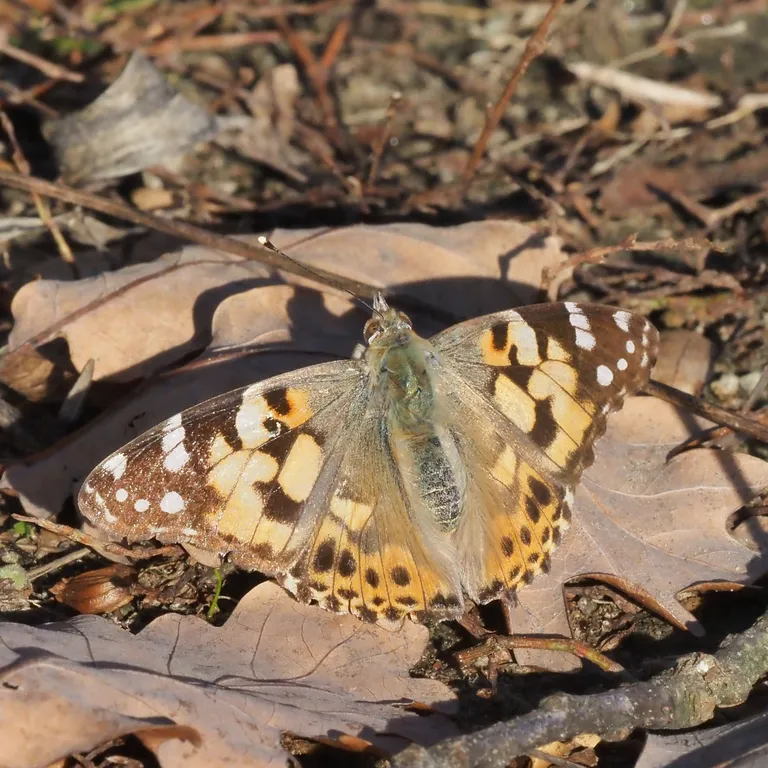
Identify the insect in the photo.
Vanessa cardui
